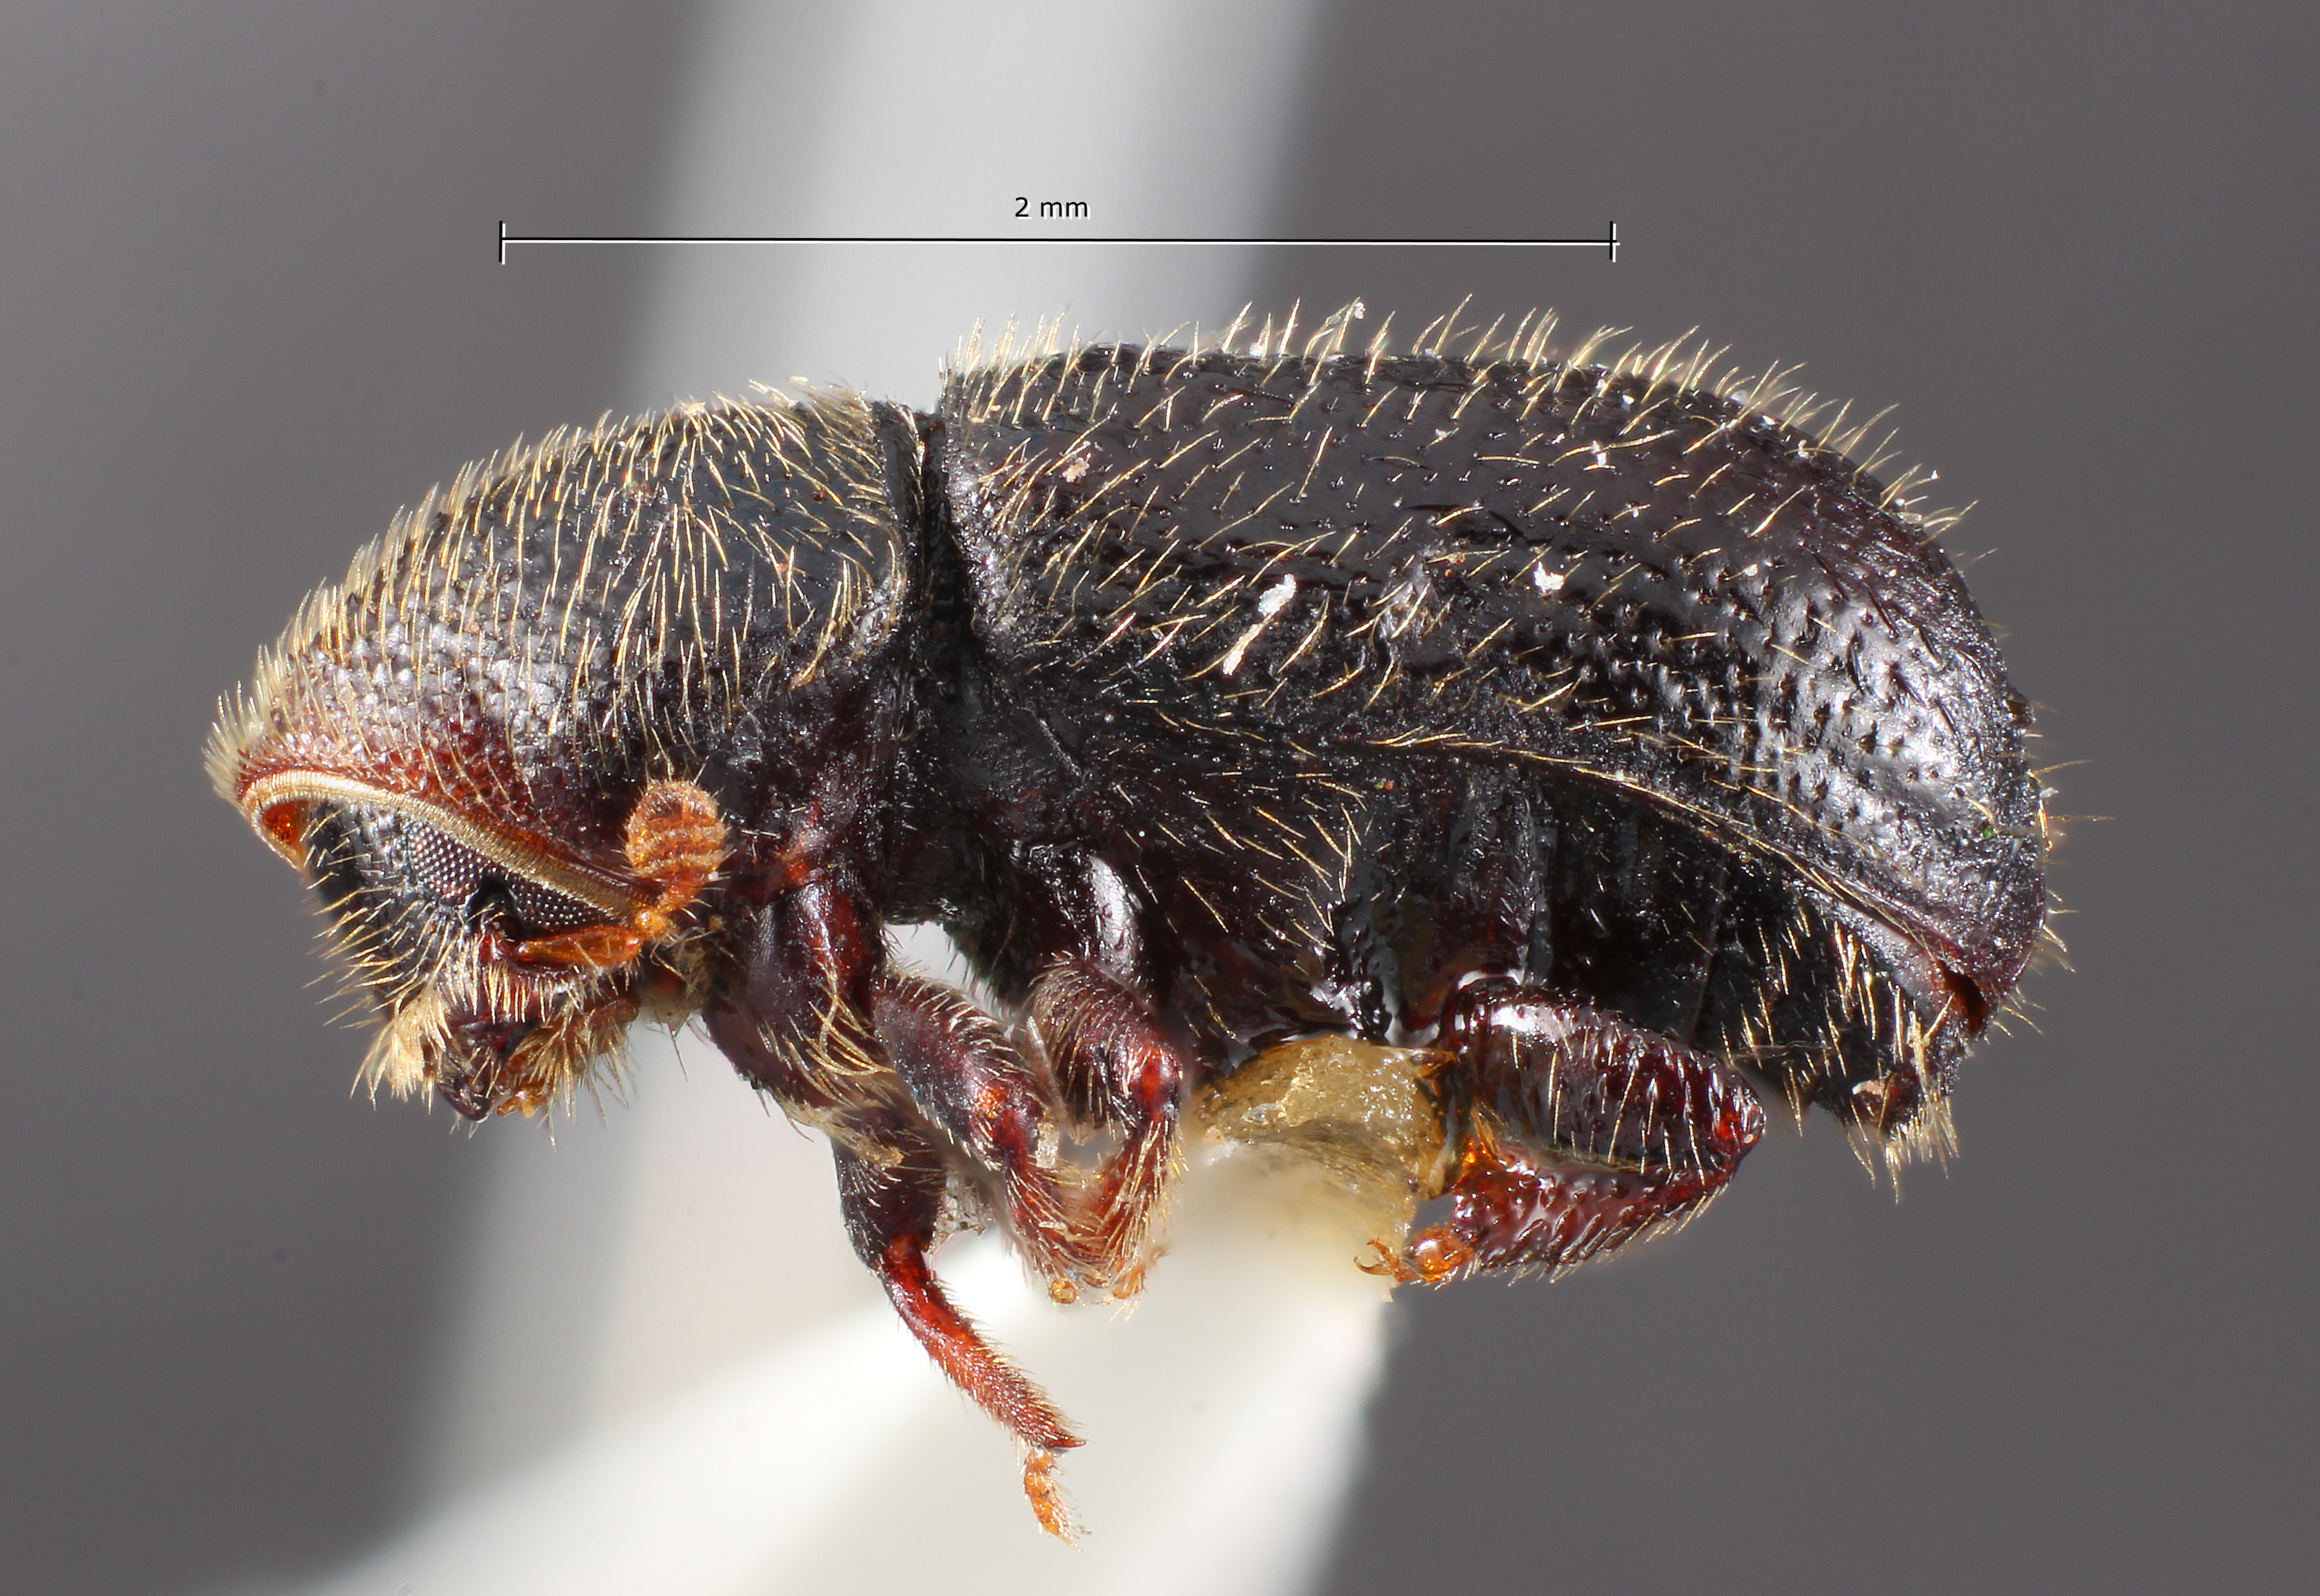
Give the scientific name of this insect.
Conophthorus resinosae
